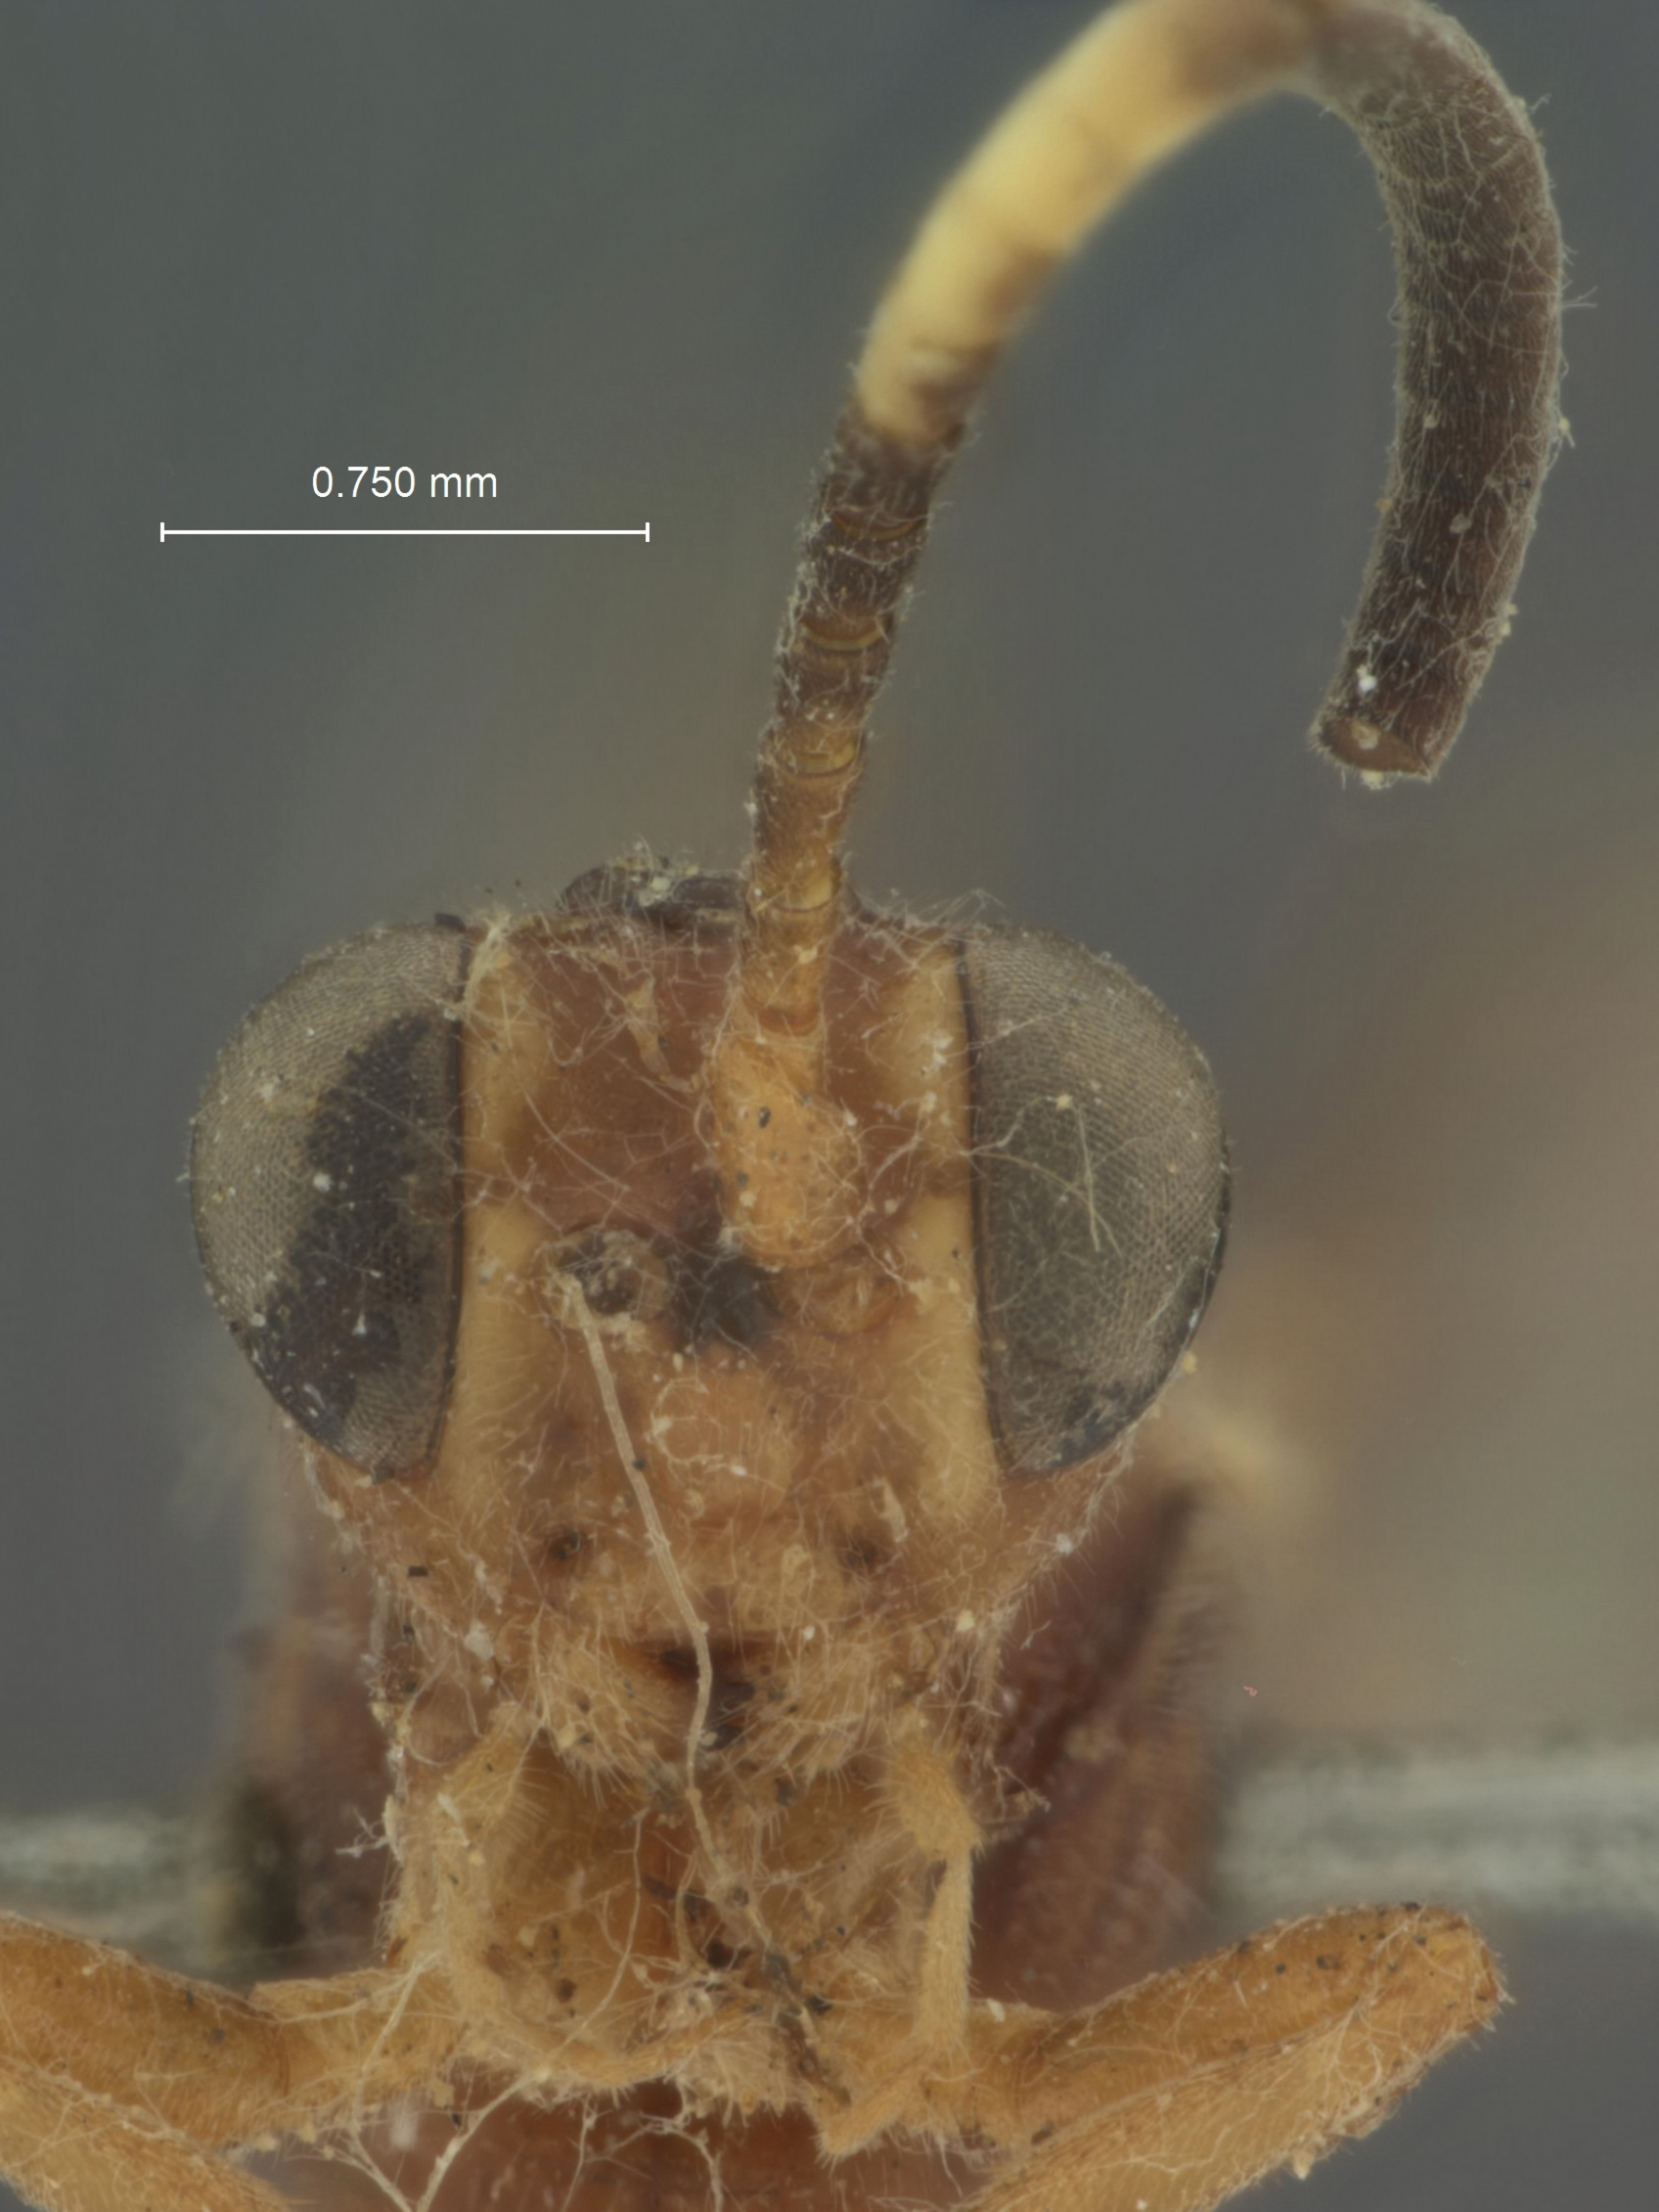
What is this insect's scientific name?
Cryptus brevicaudus
